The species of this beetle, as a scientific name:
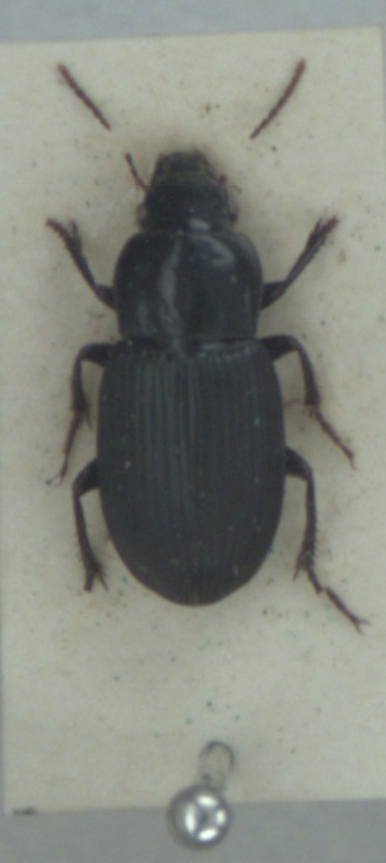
Harpalus rufipalpis
